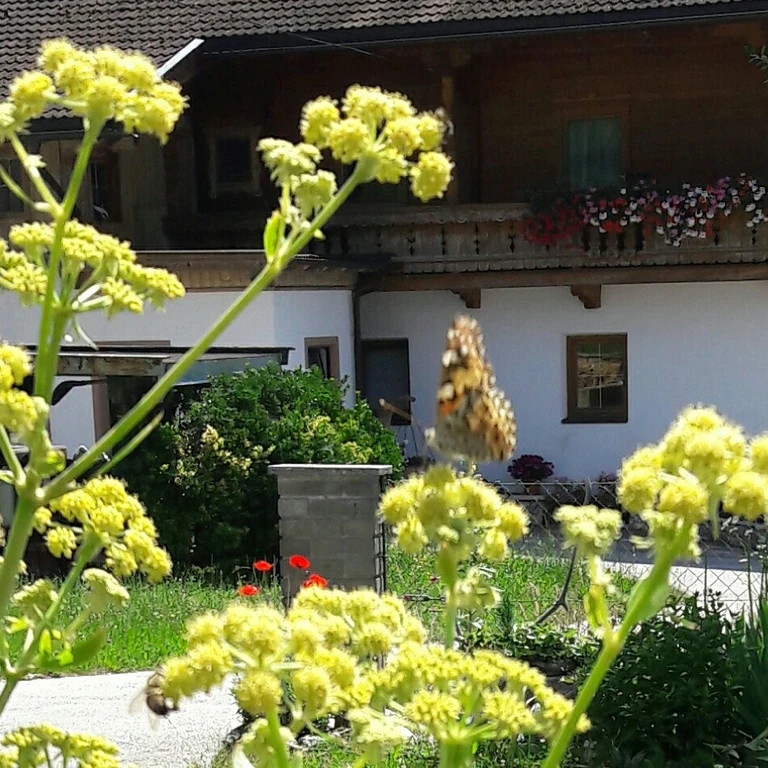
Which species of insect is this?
Vanessa cardui
